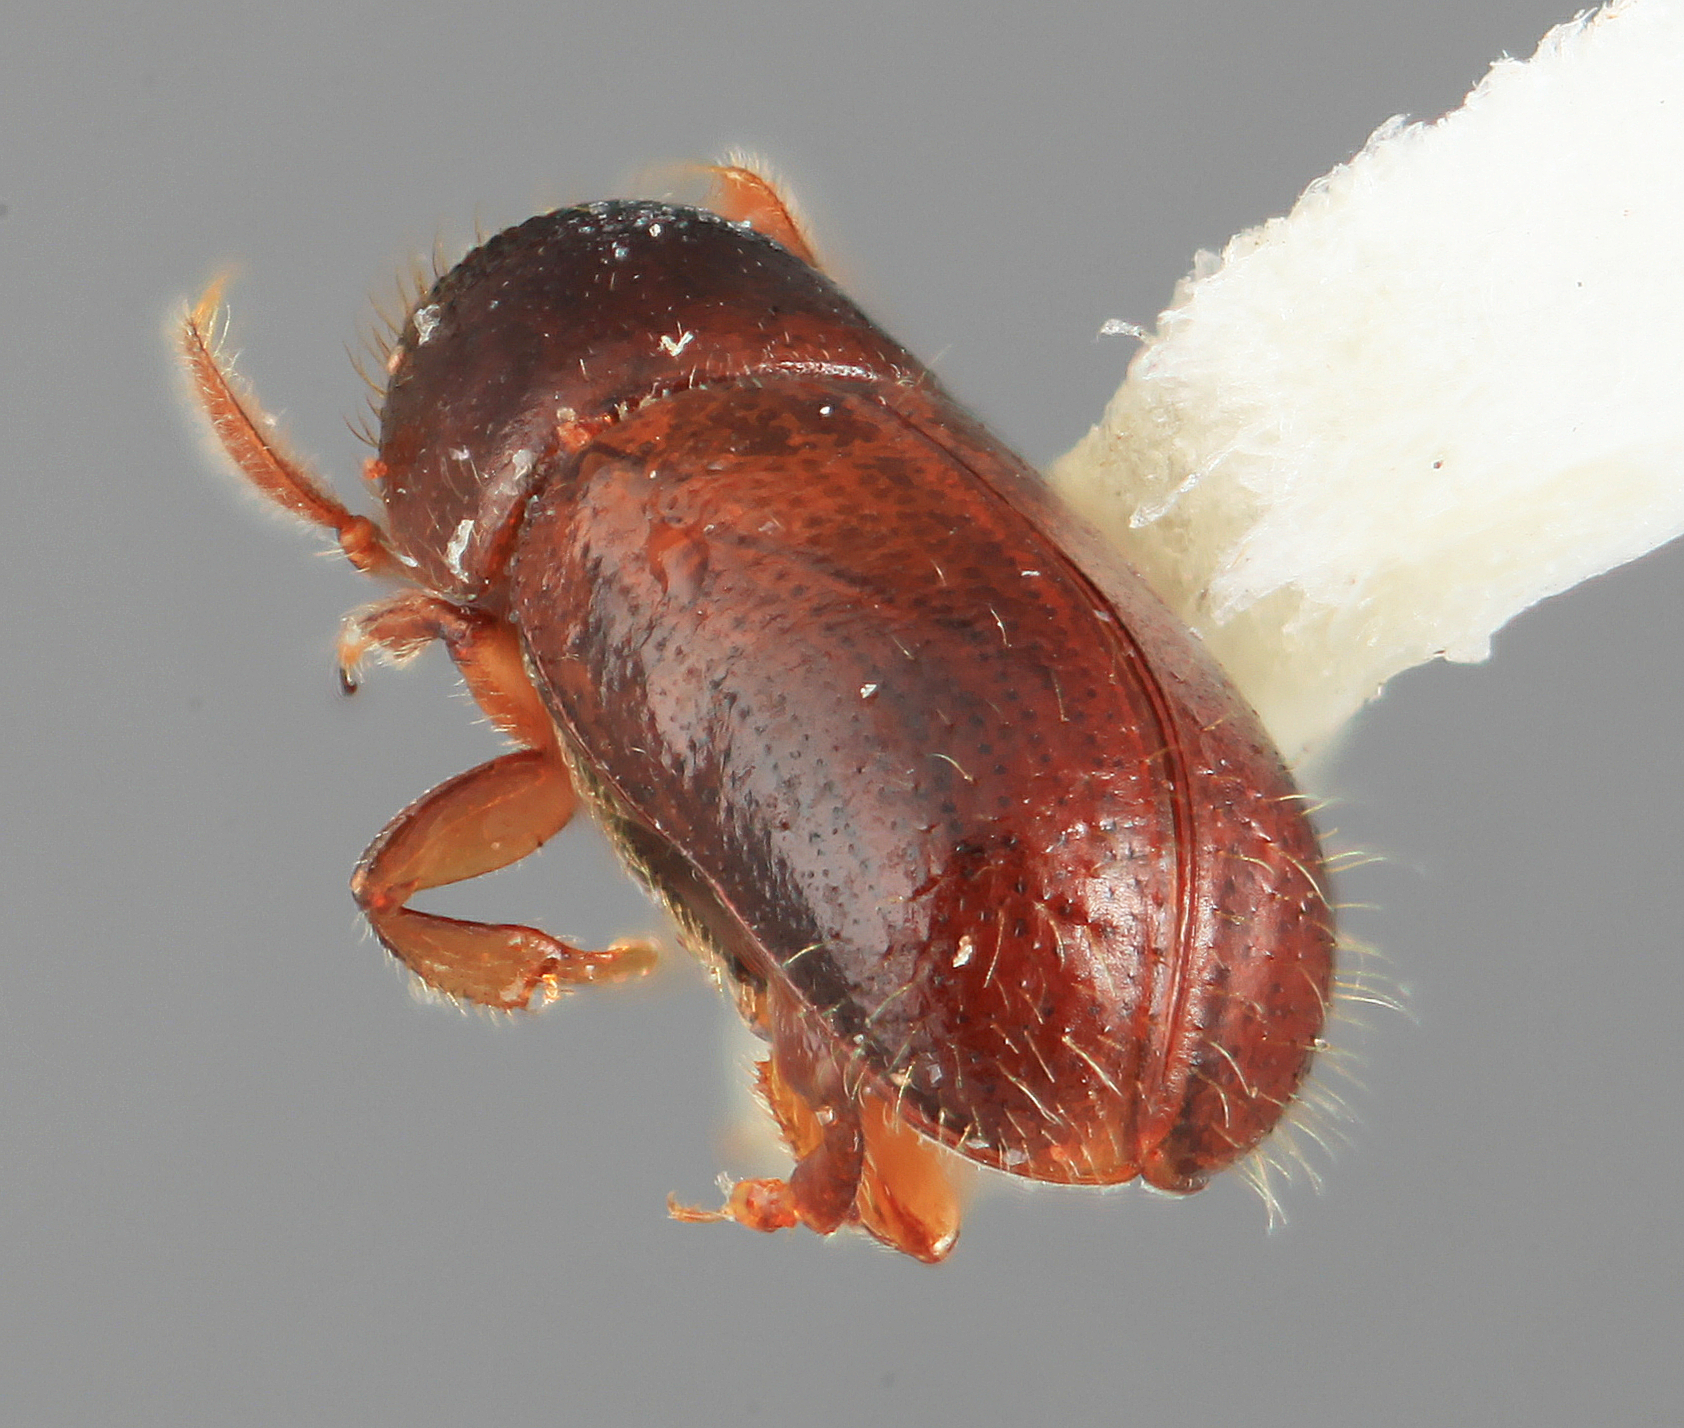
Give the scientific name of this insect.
Corthyloxiphus usticus
